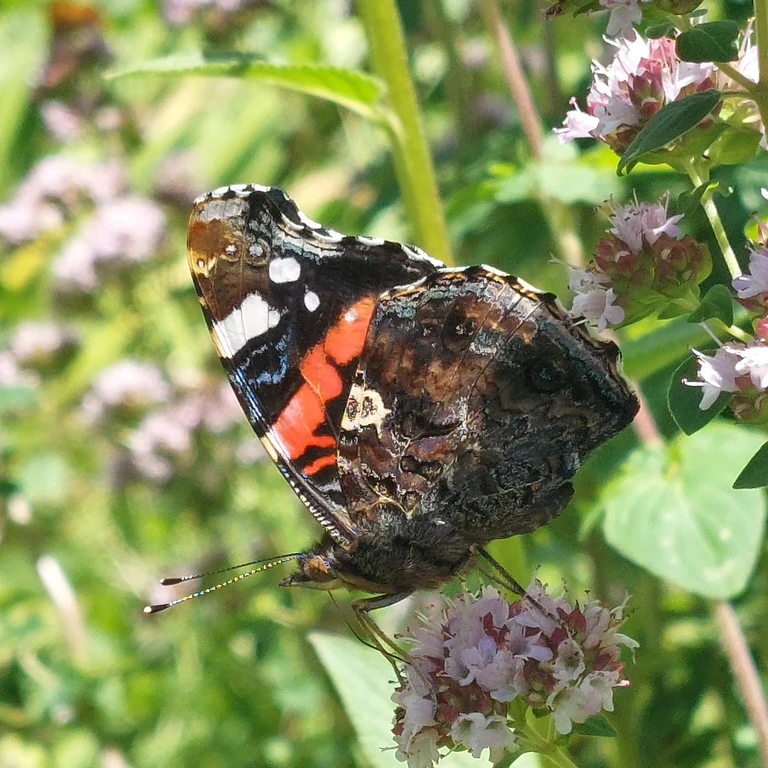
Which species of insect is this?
Vanessa atalanta
